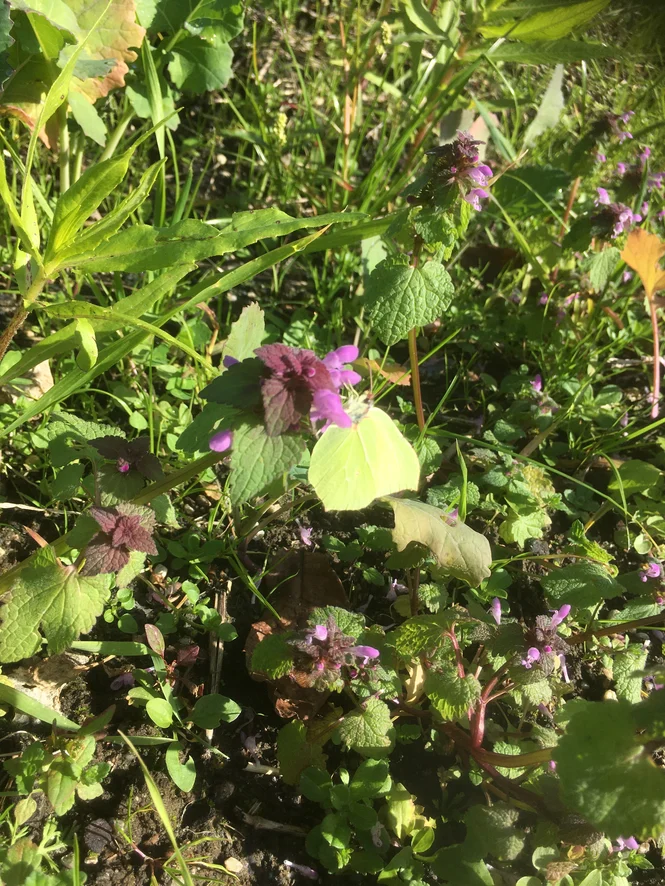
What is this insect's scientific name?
Gonepteryx rhamni
